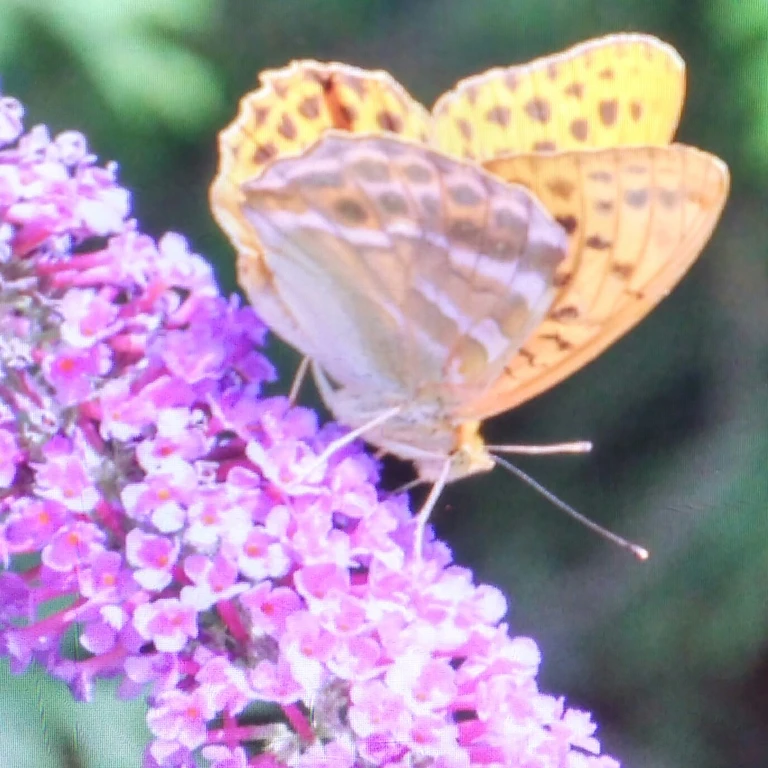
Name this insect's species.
Argynnis paphia
